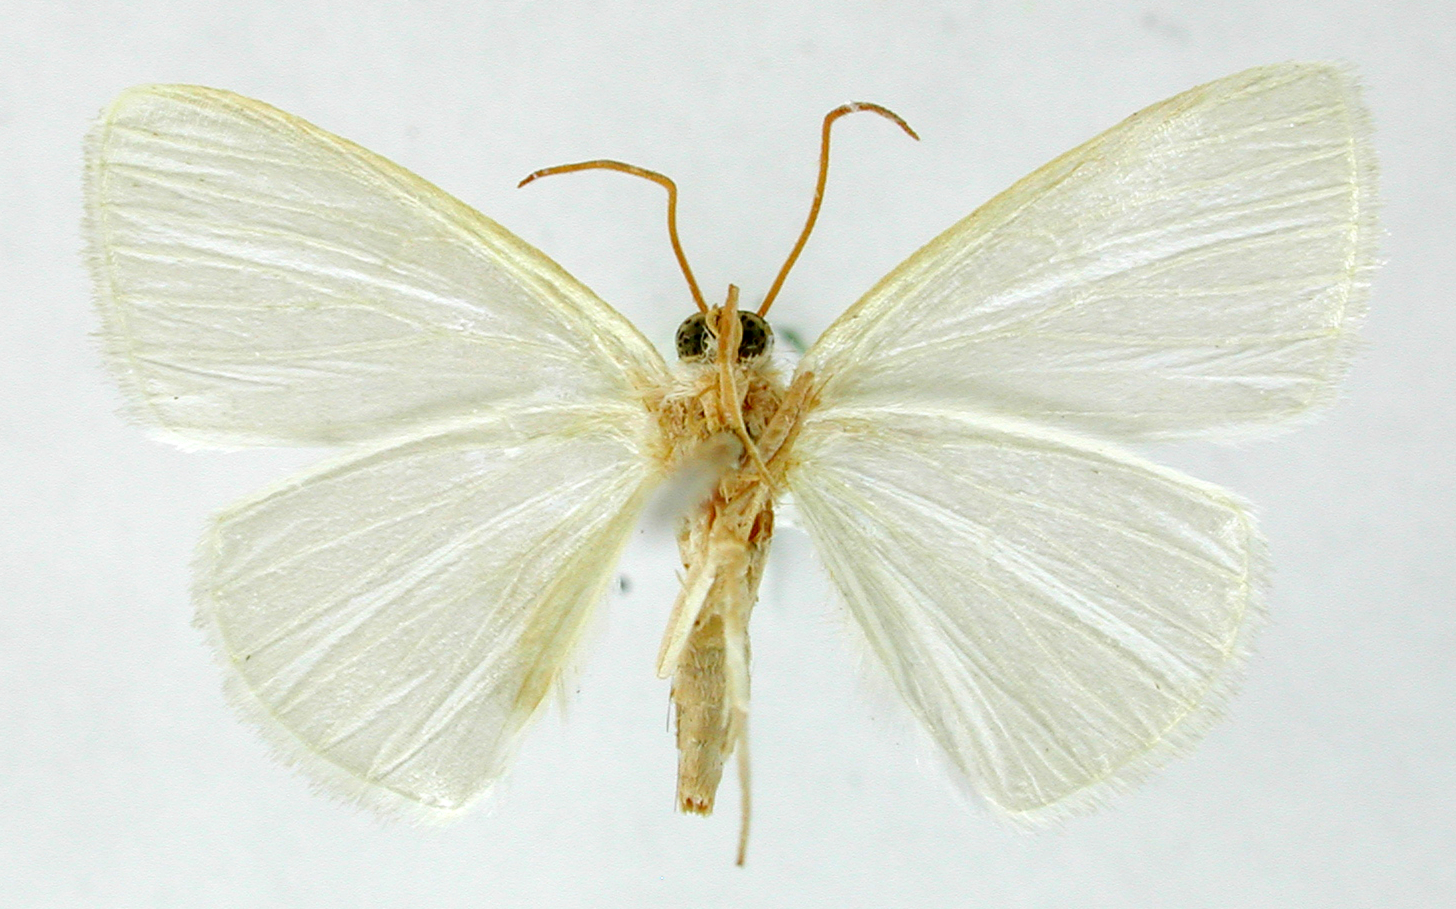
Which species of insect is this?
Bapta angelica
